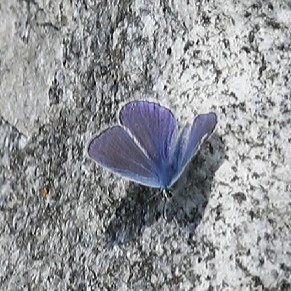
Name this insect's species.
Polyommatus icarus
